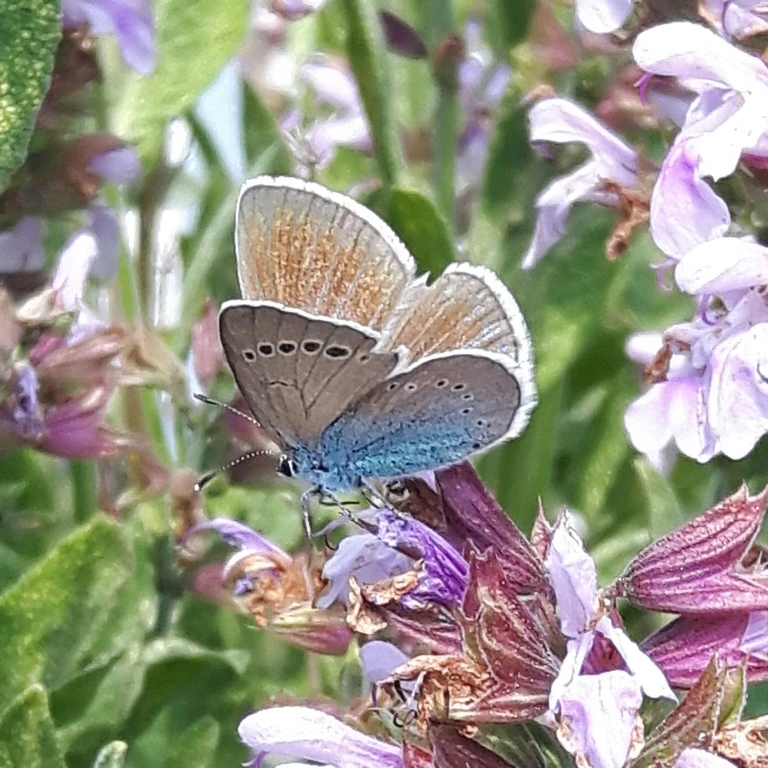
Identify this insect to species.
Glaucopsyche alexis
